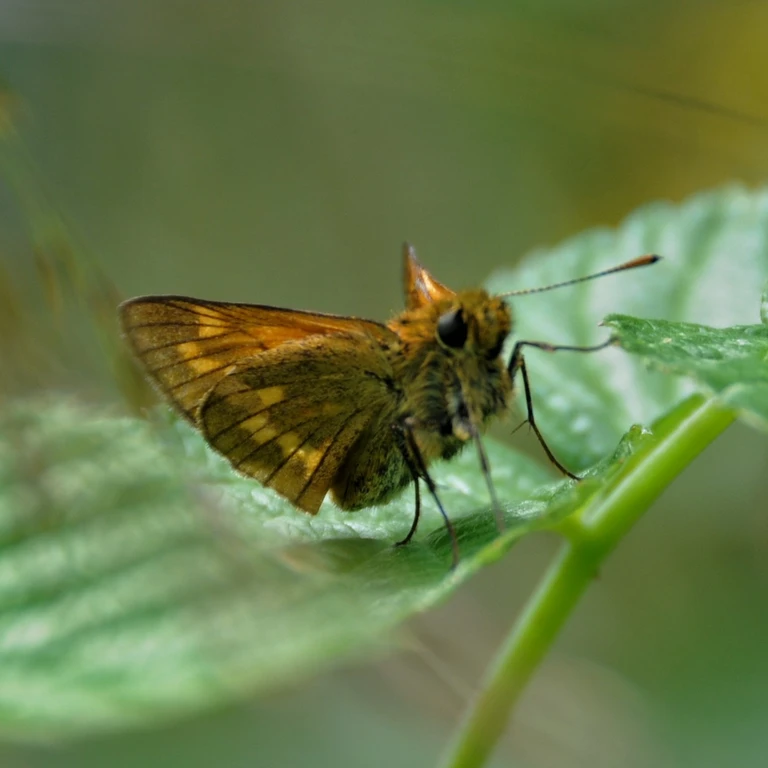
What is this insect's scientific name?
Ochlodes sylvanus (also Ochlodes venata)
